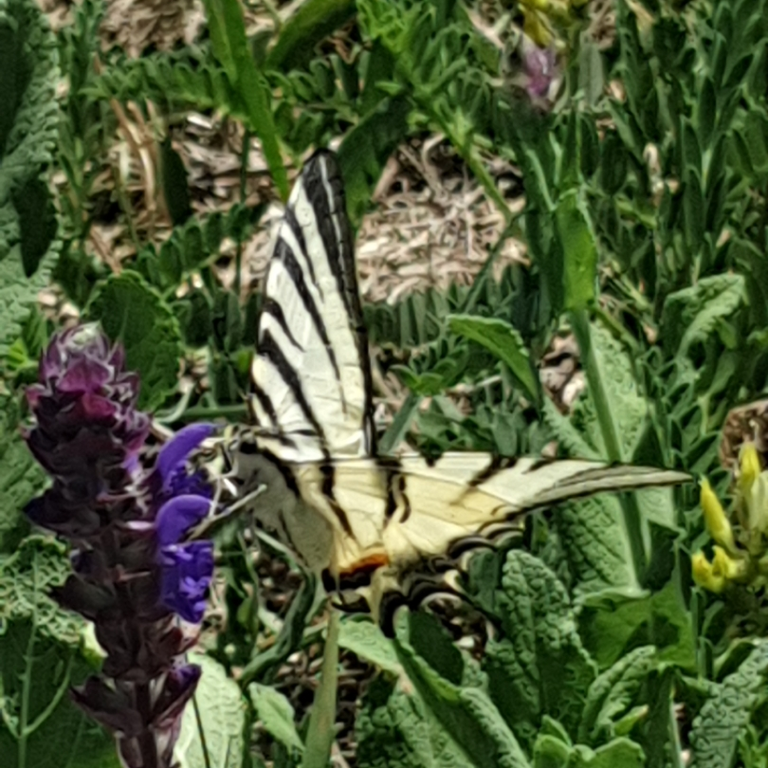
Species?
Iphiclides podalirius
